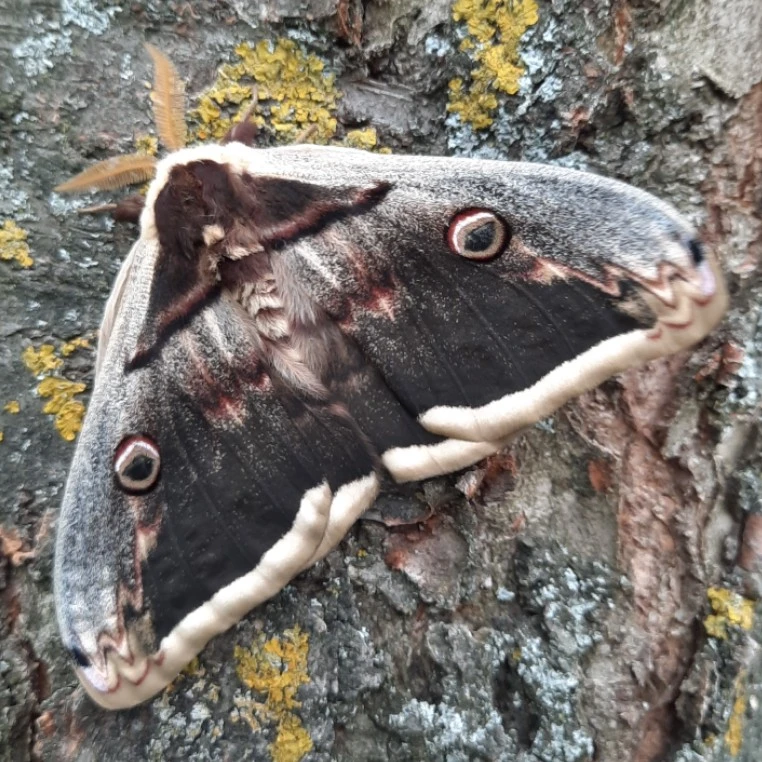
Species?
Saturnia pyri
